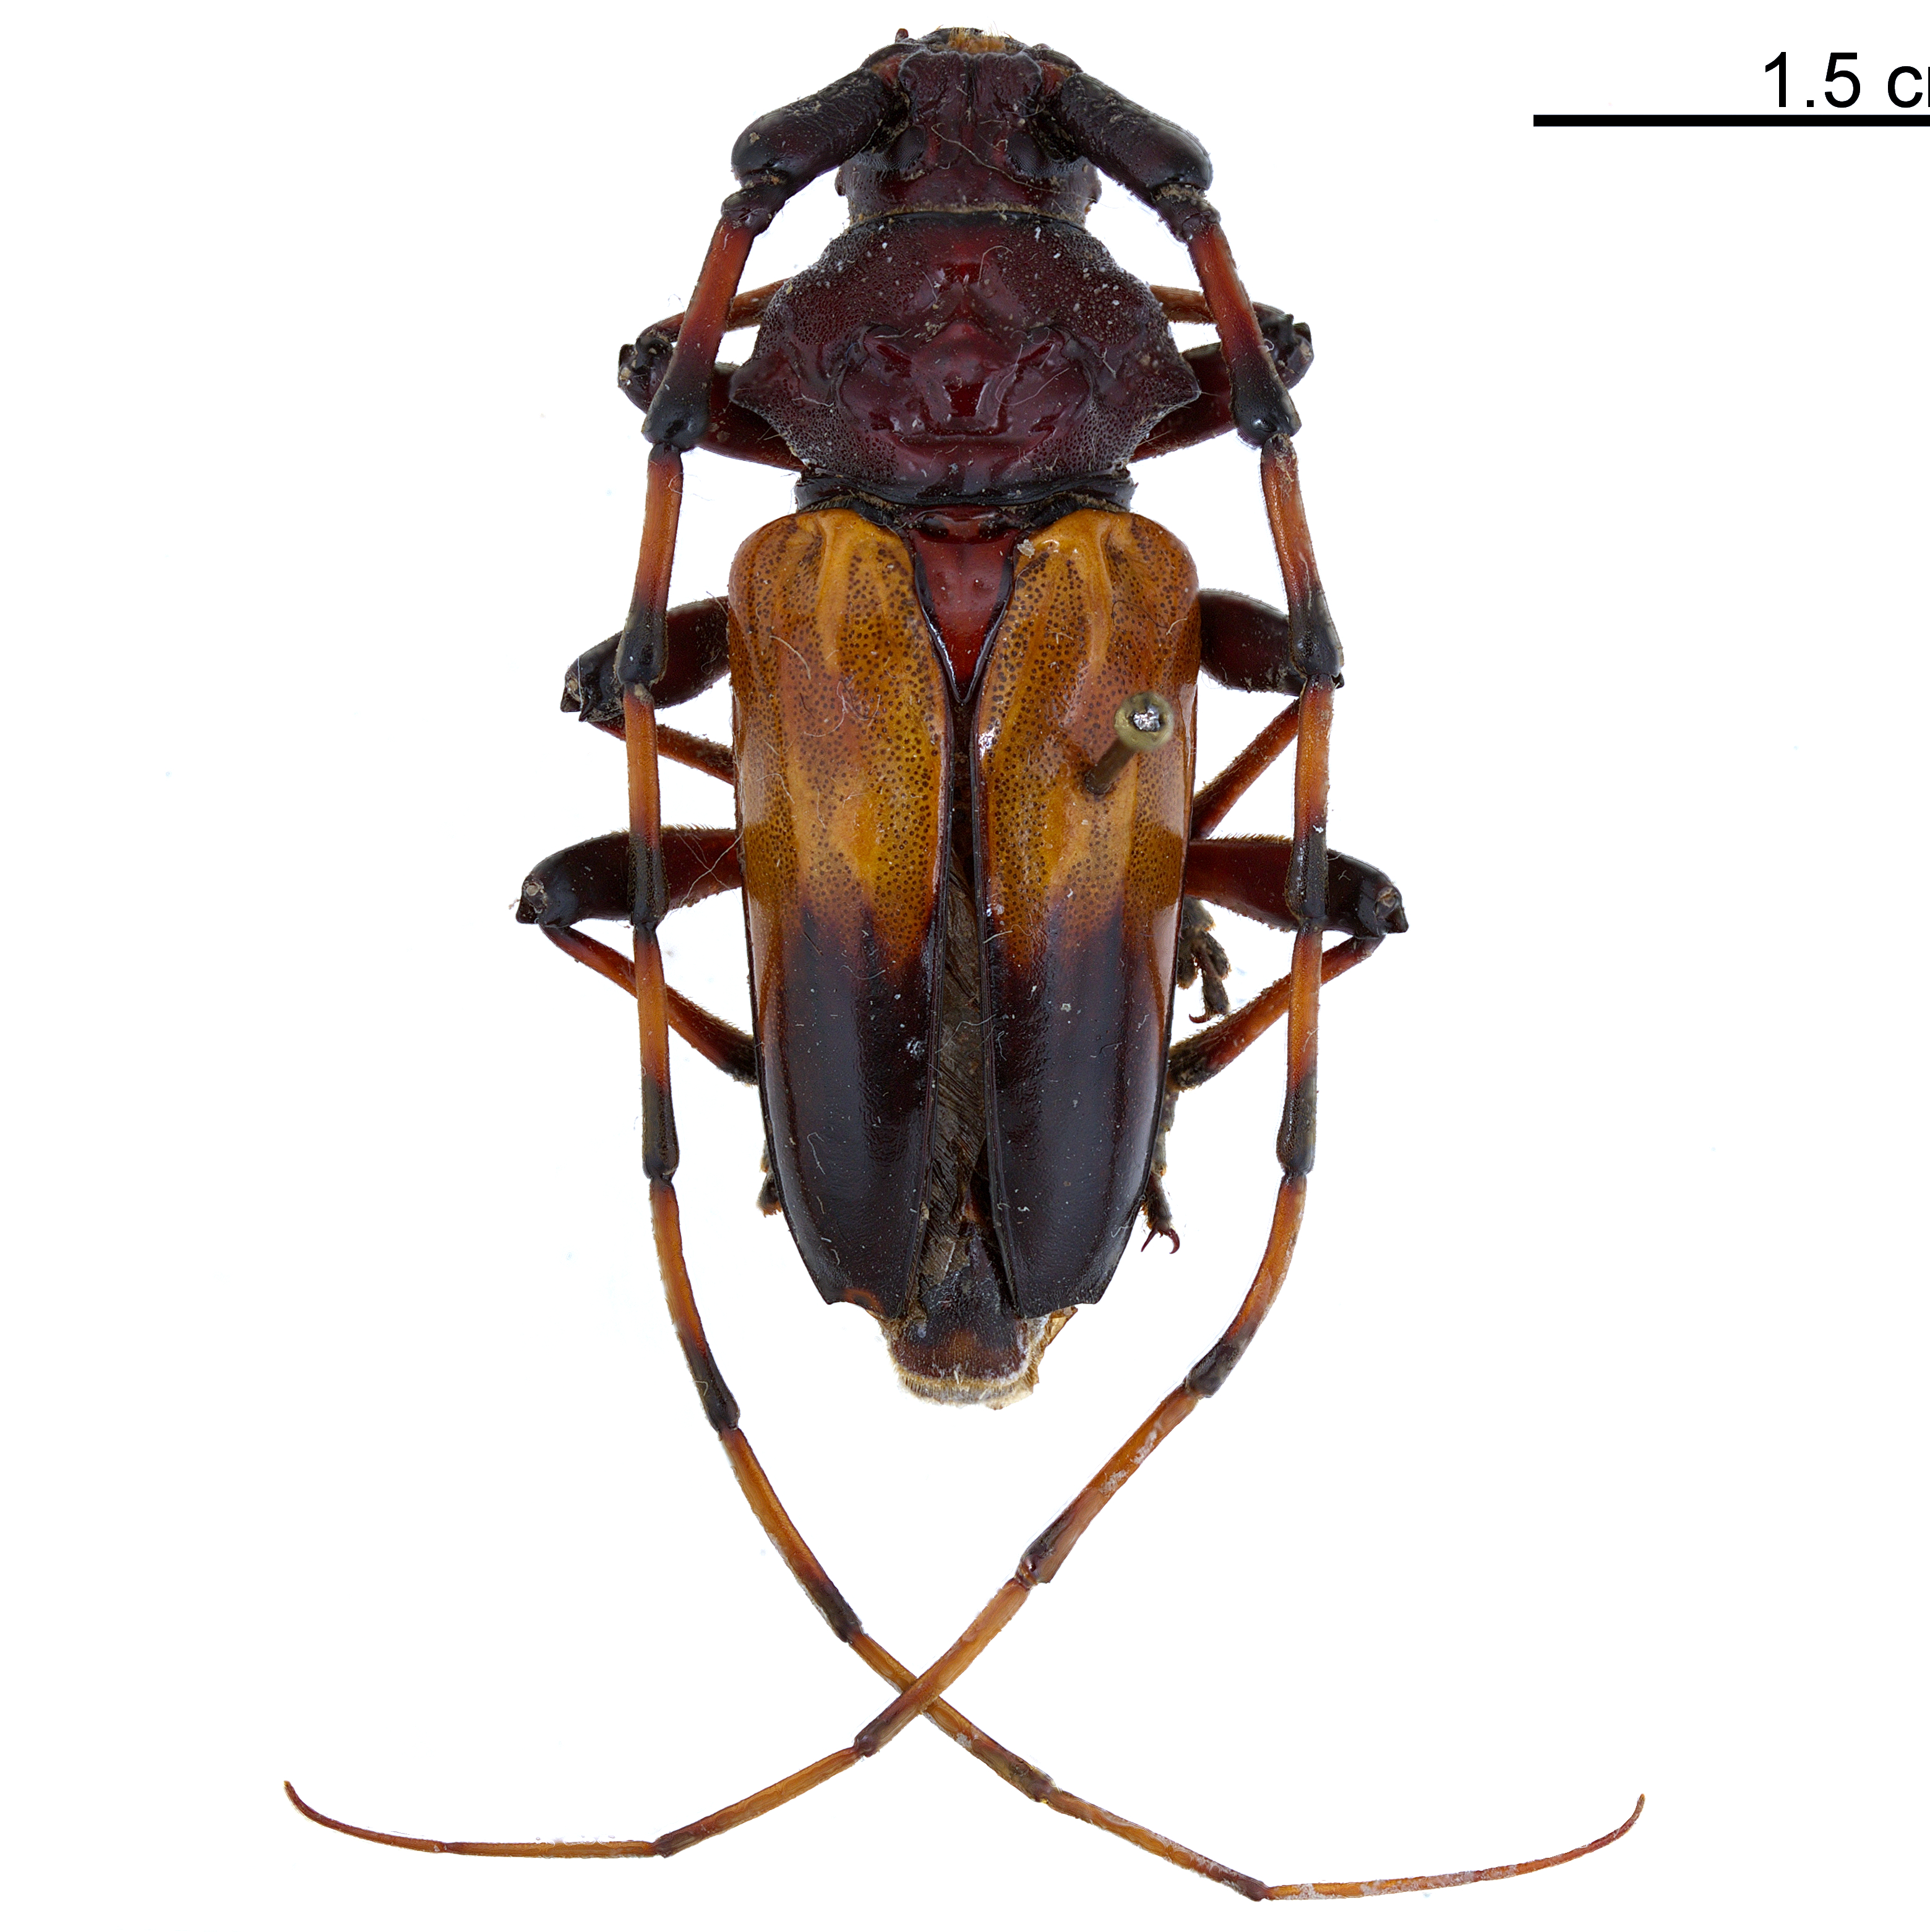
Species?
Andraegoidus variegatus
